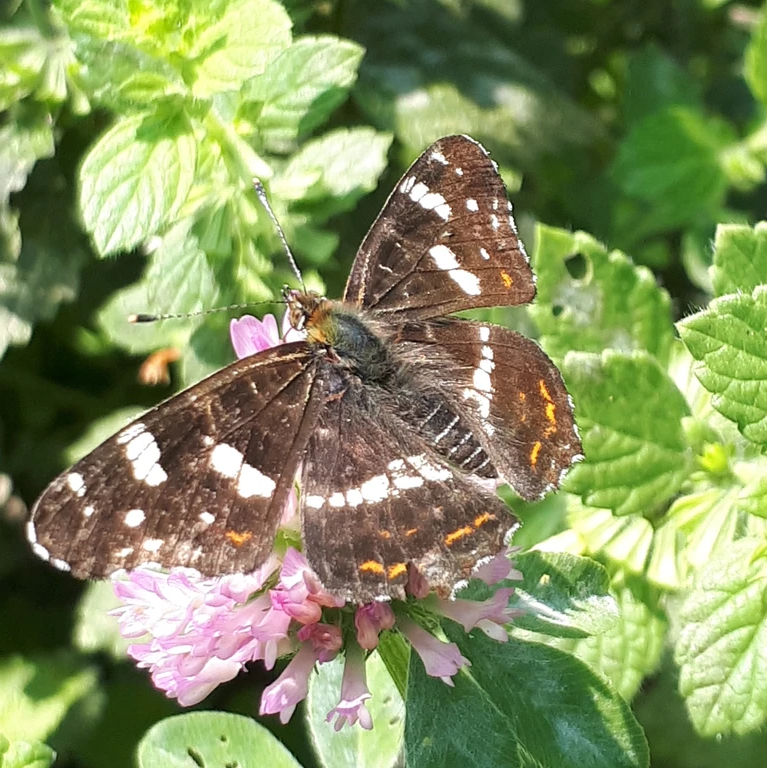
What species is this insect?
Araschnia levana
